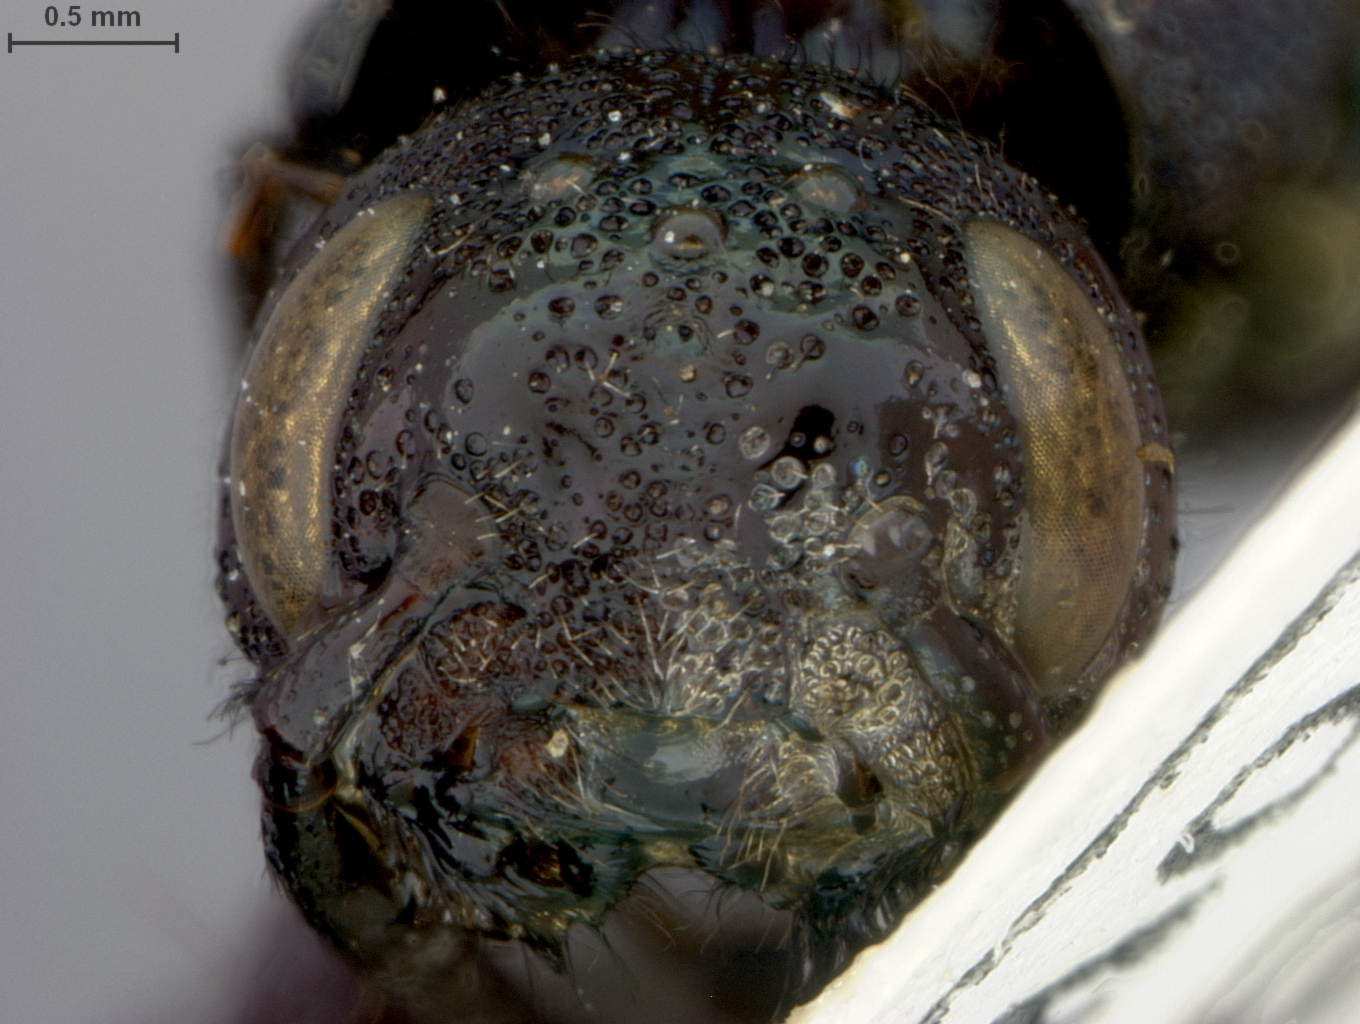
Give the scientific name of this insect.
Eriotremex brevicornis
